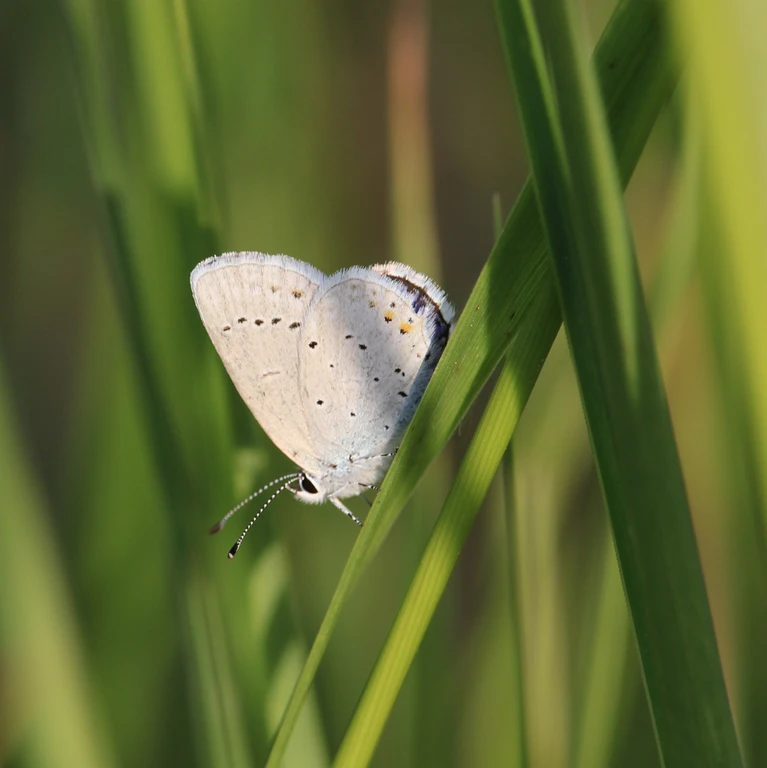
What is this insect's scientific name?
Cupido argiades (also Elkalyce argiades)
